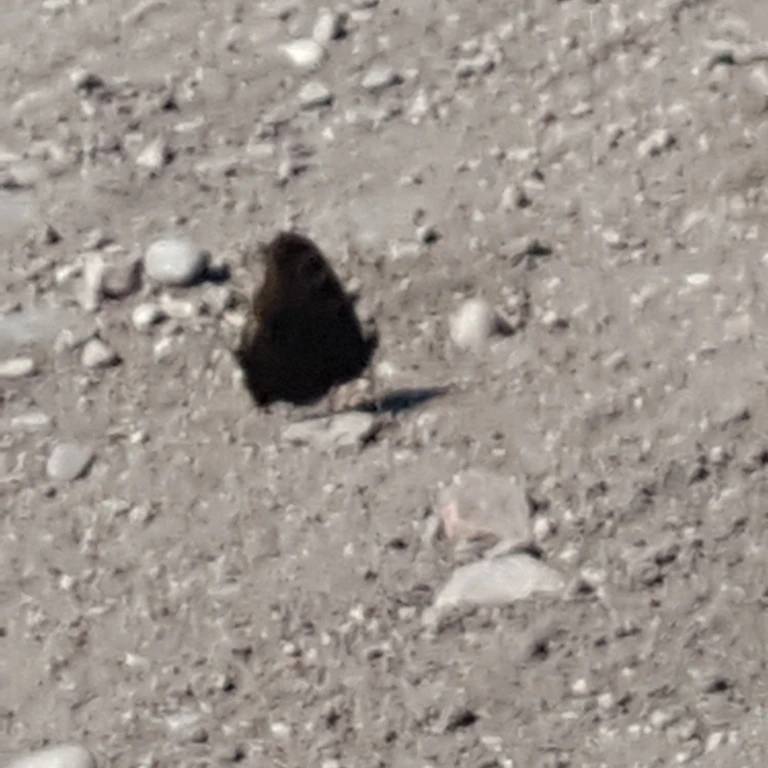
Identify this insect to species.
Aglais io
